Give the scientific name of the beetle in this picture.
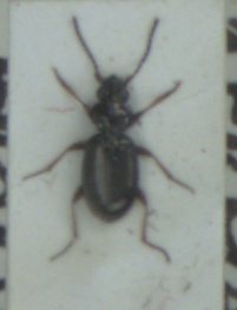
Bembidion lampros
